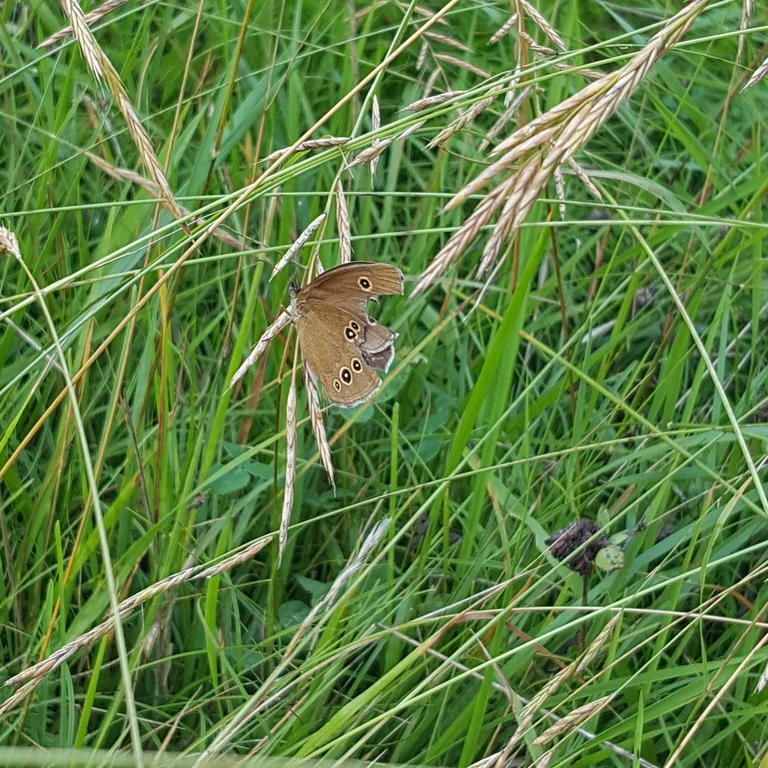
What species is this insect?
Aphantopus hyperantus
